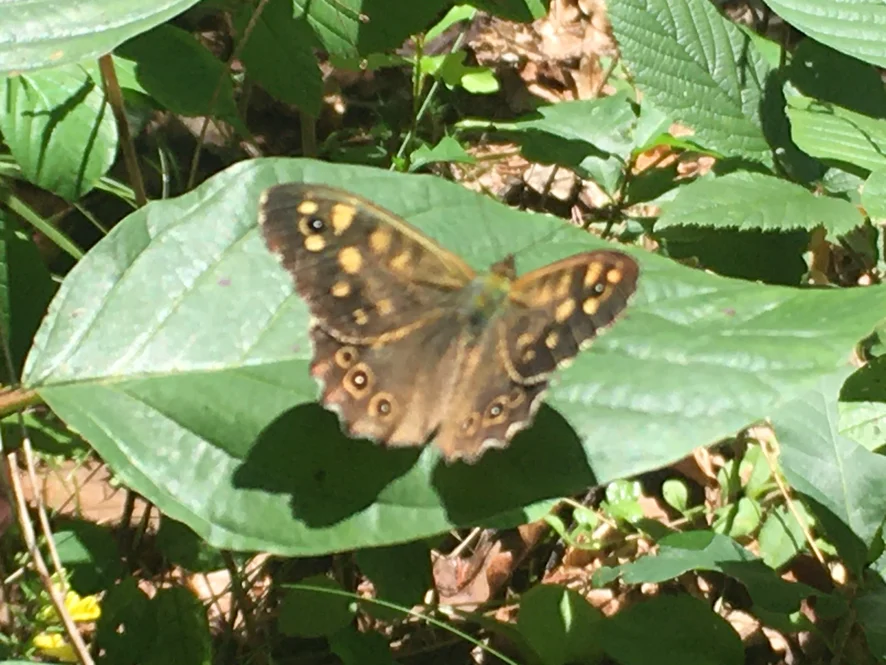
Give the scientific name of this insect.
Pararge aegeria
